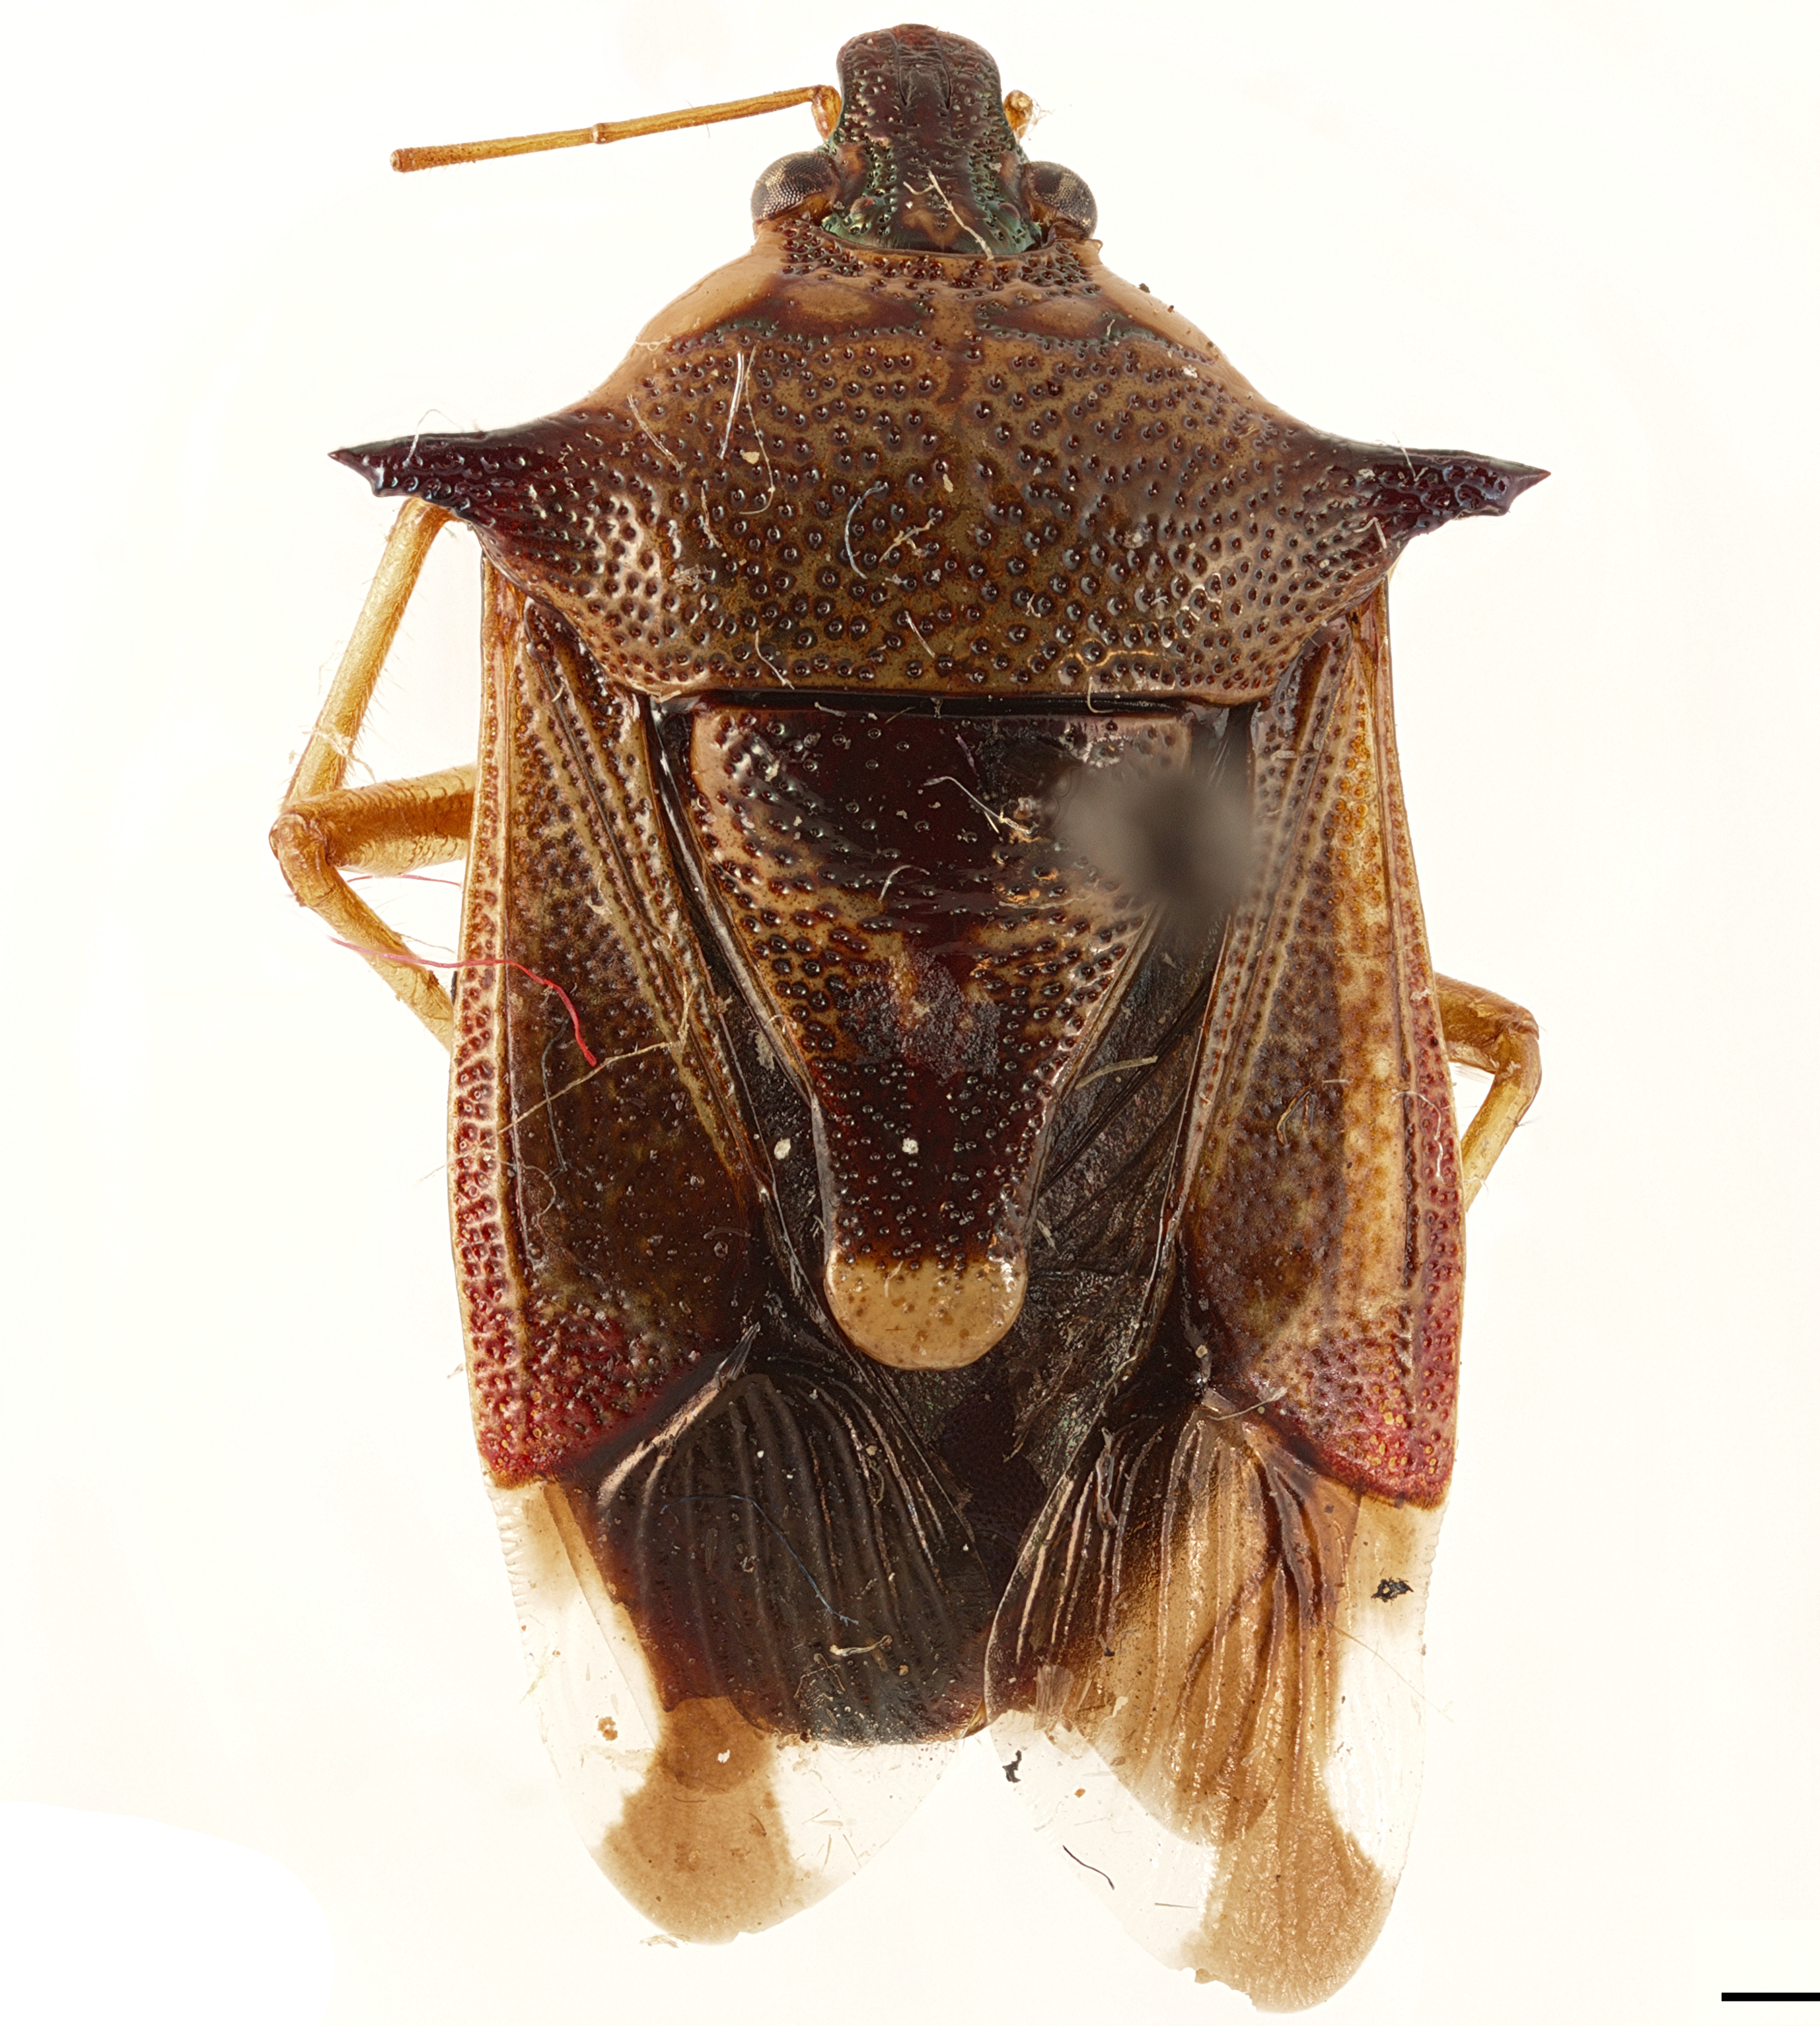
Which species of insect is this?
Montrouzieriellus melanacanthus
